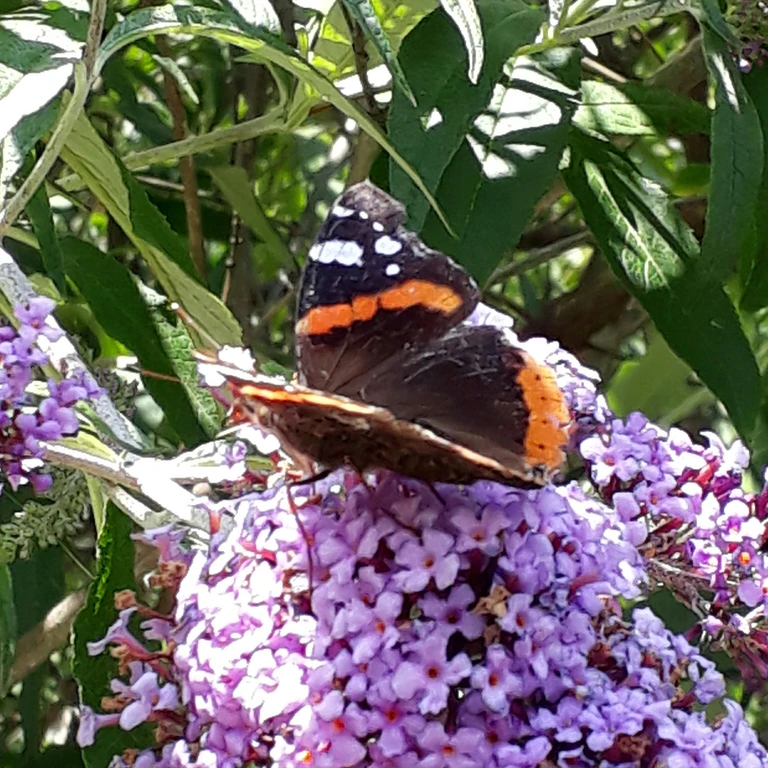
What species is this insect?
Vanessa atalanta
